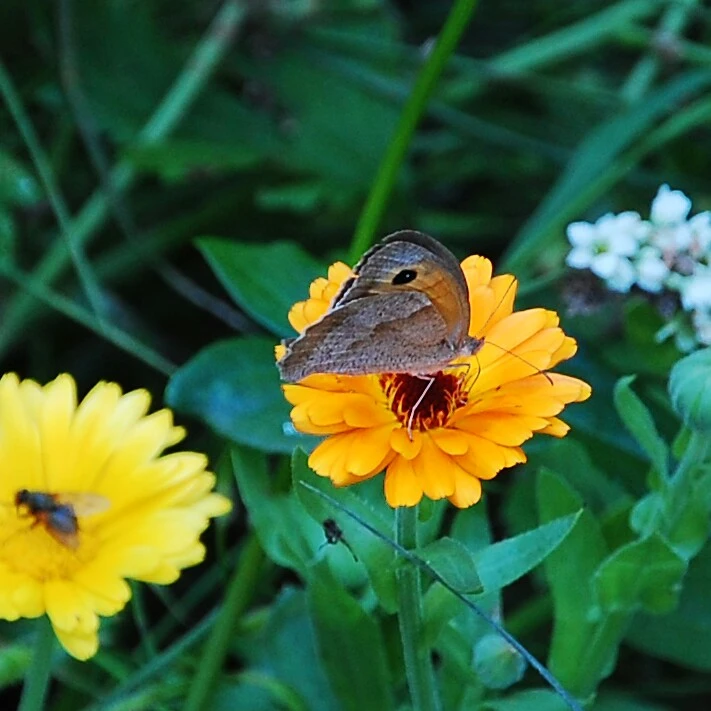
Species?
Maniola jurtina
